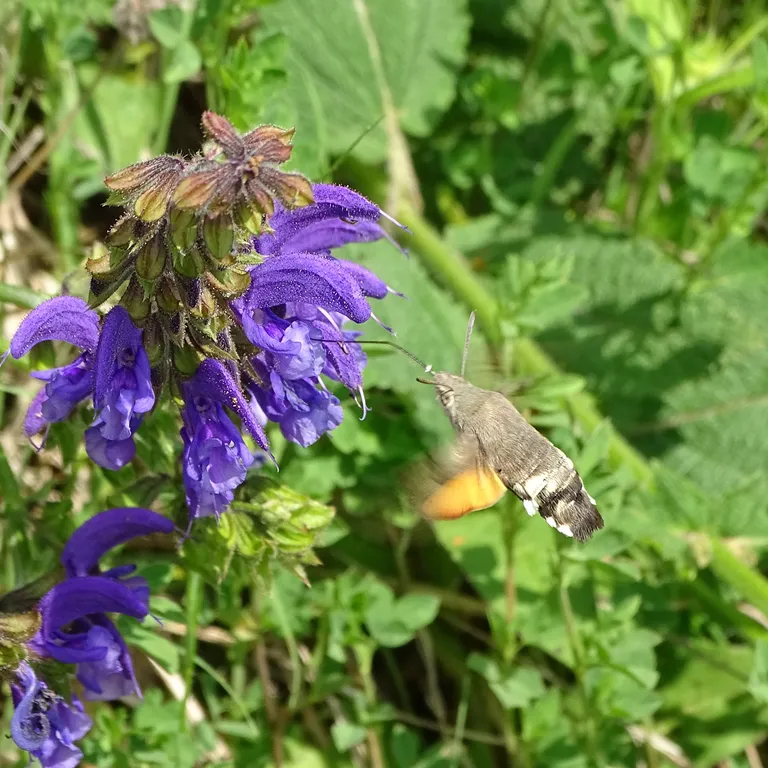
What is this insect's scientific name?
Macroglossum stellatarum
